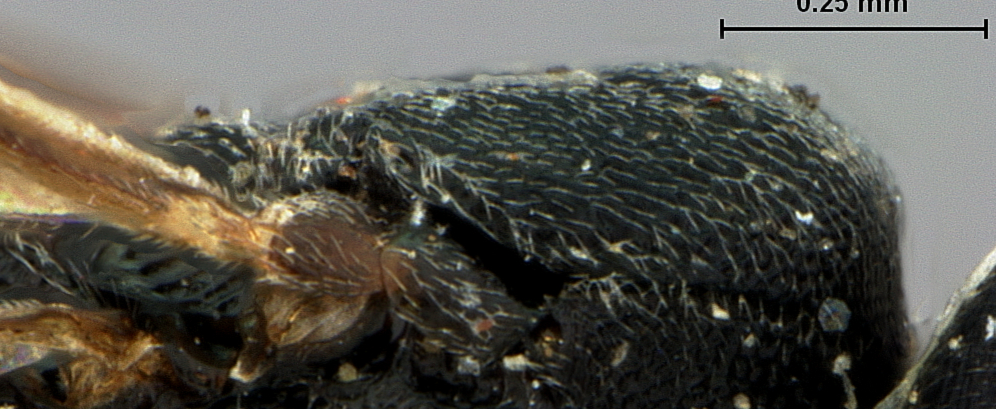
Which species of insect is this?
Chelonus atripes
